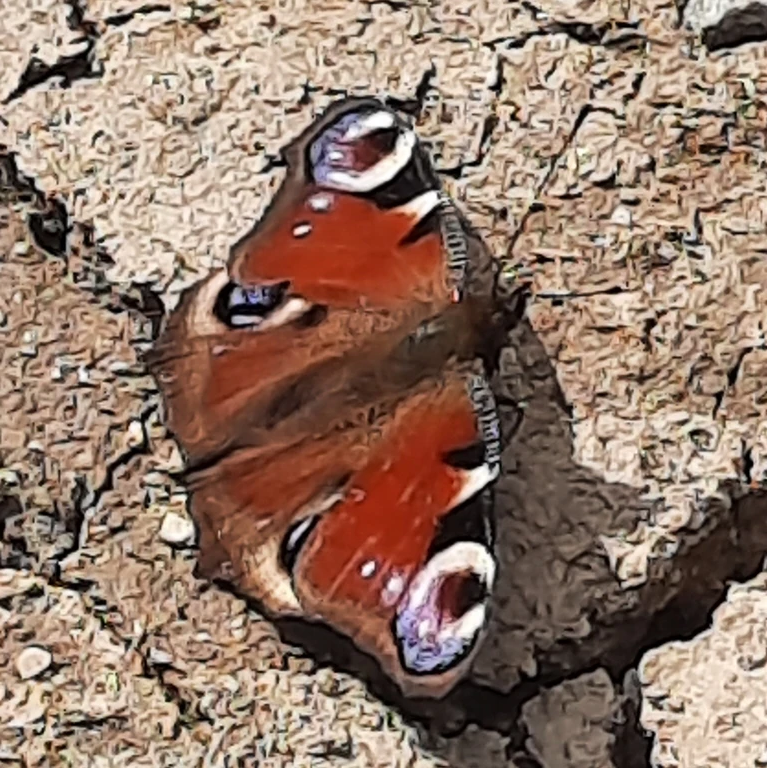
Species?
Aglais io
